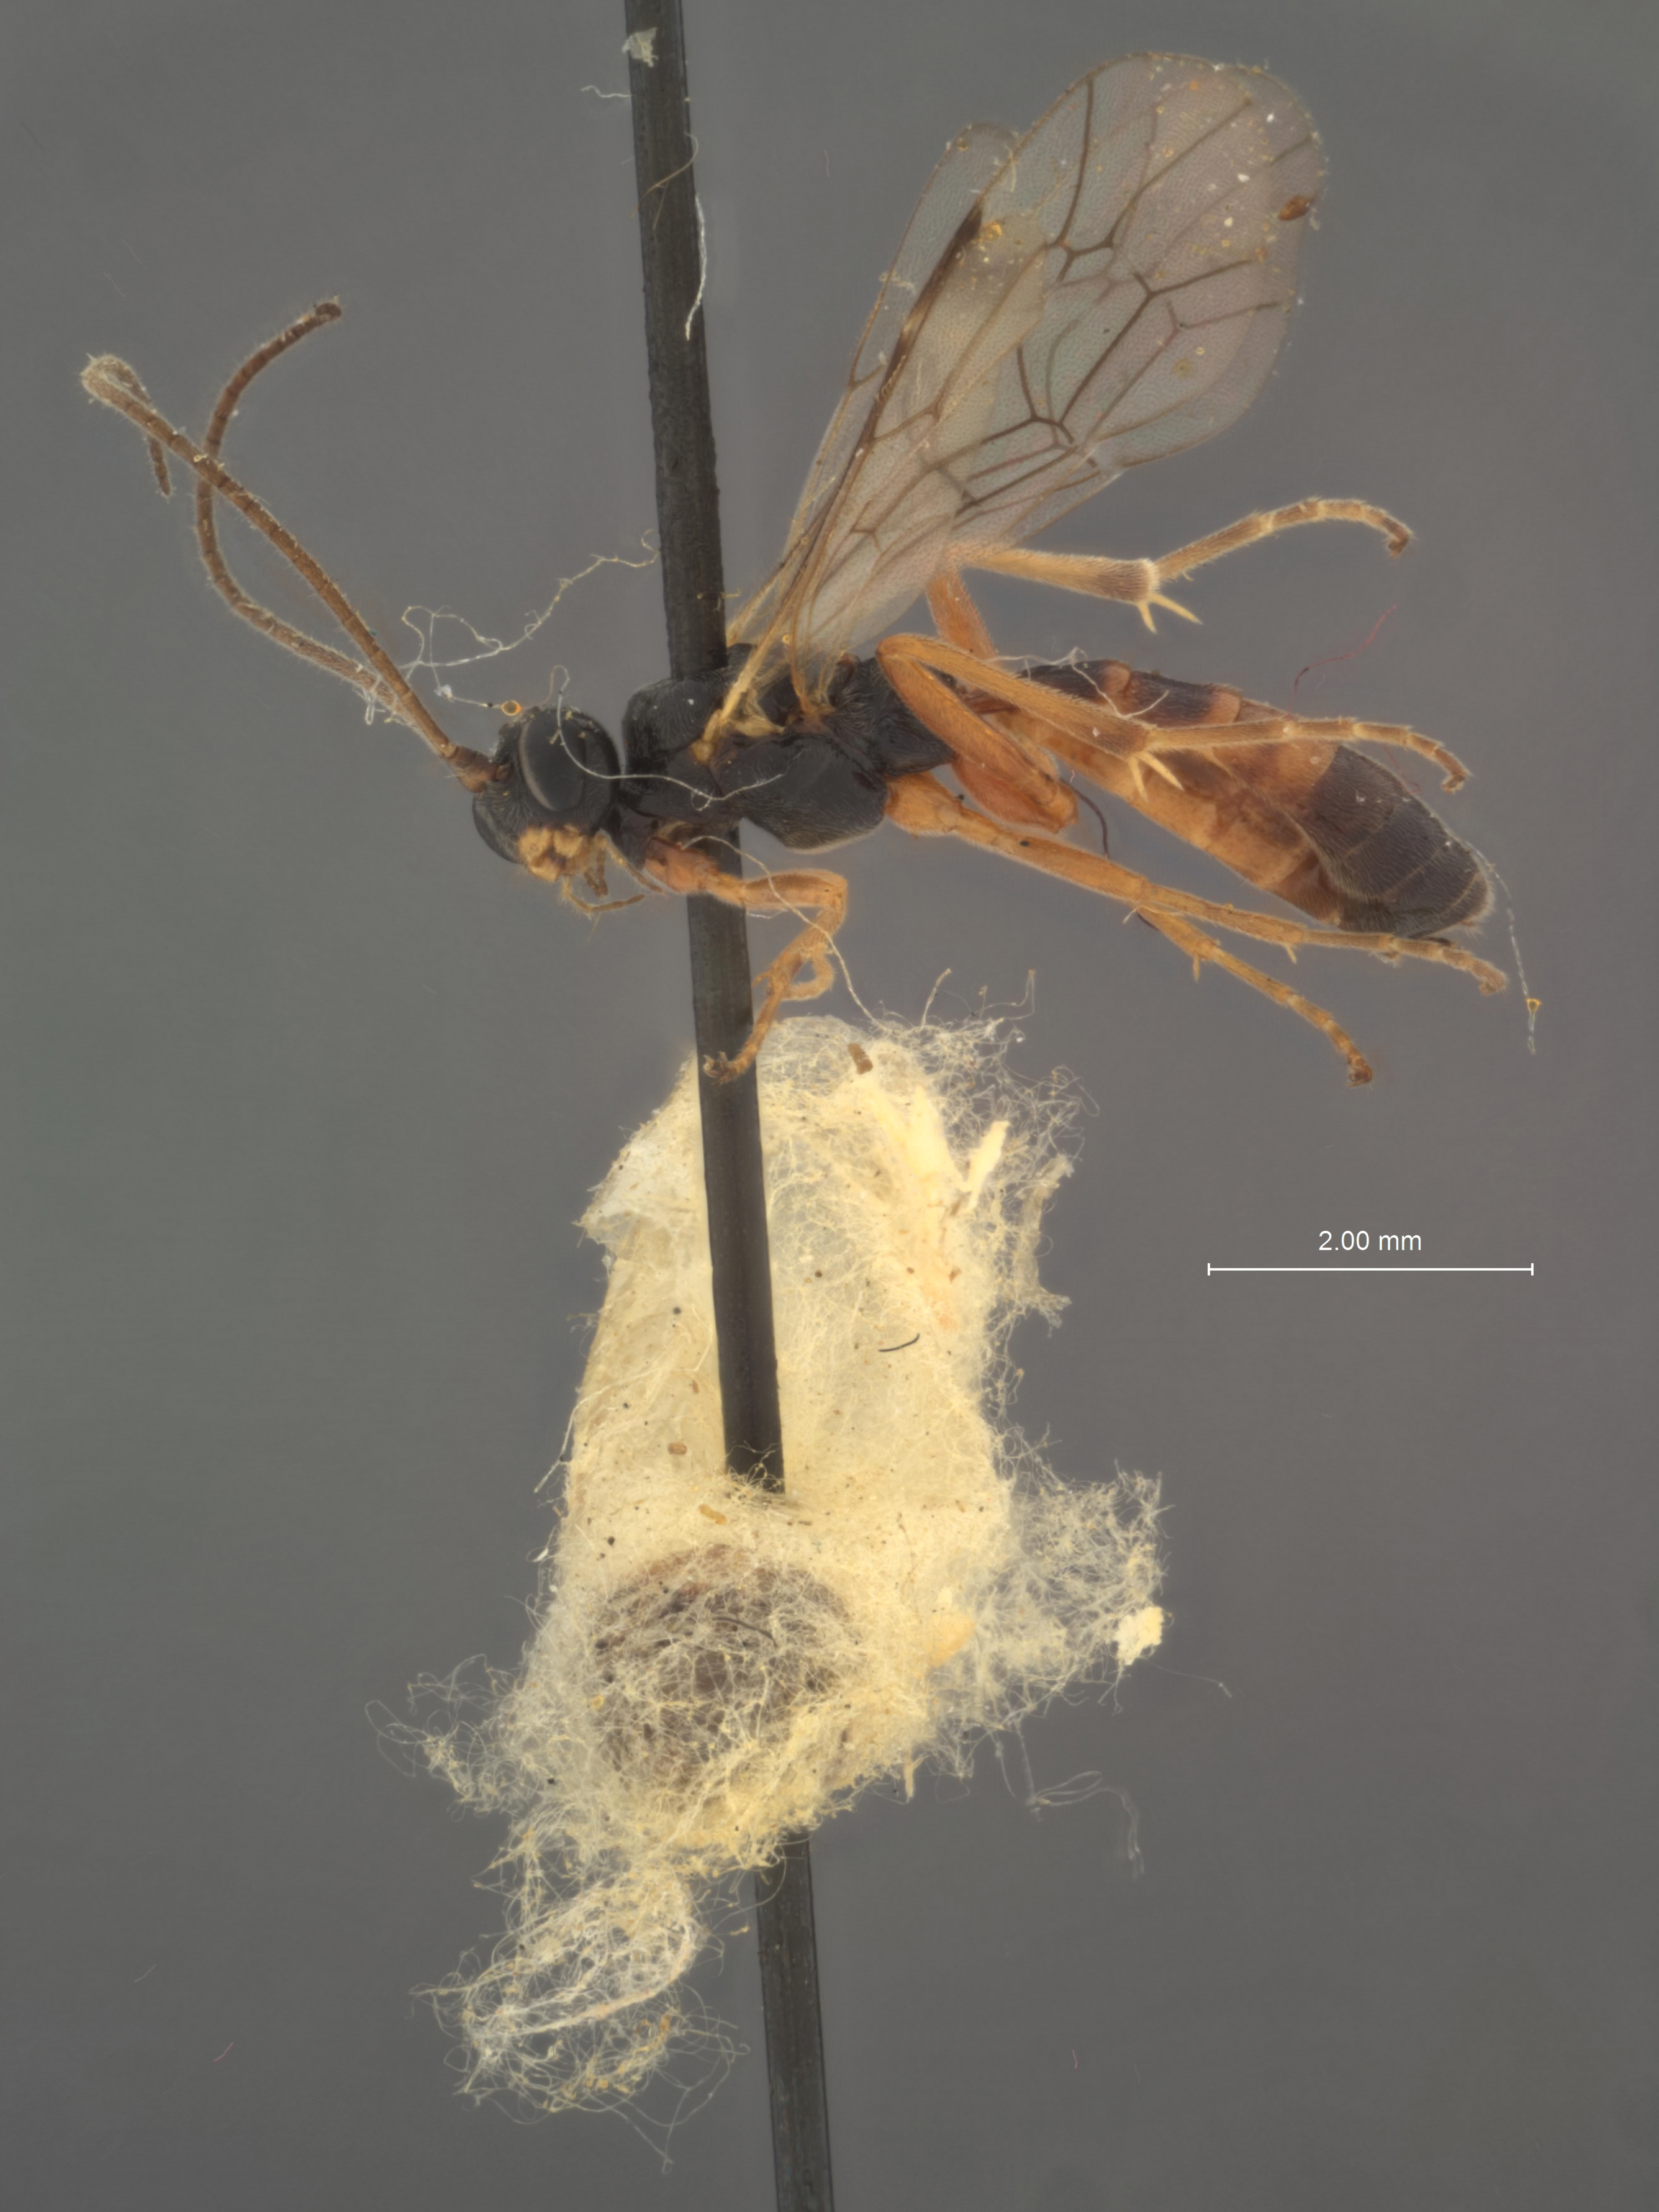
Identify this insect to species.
Mesoleius balteatus
